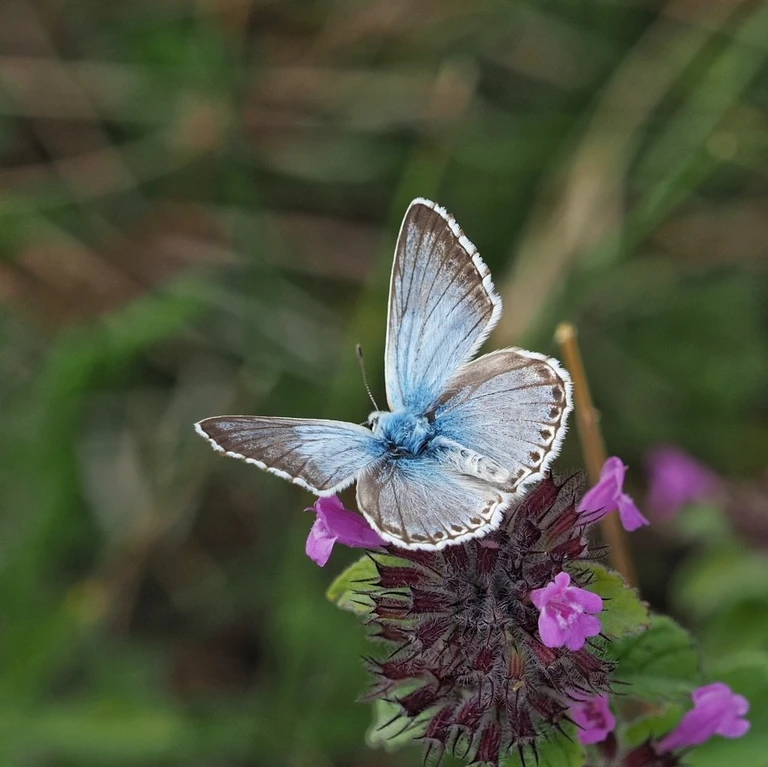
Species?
Lysandra coridon
